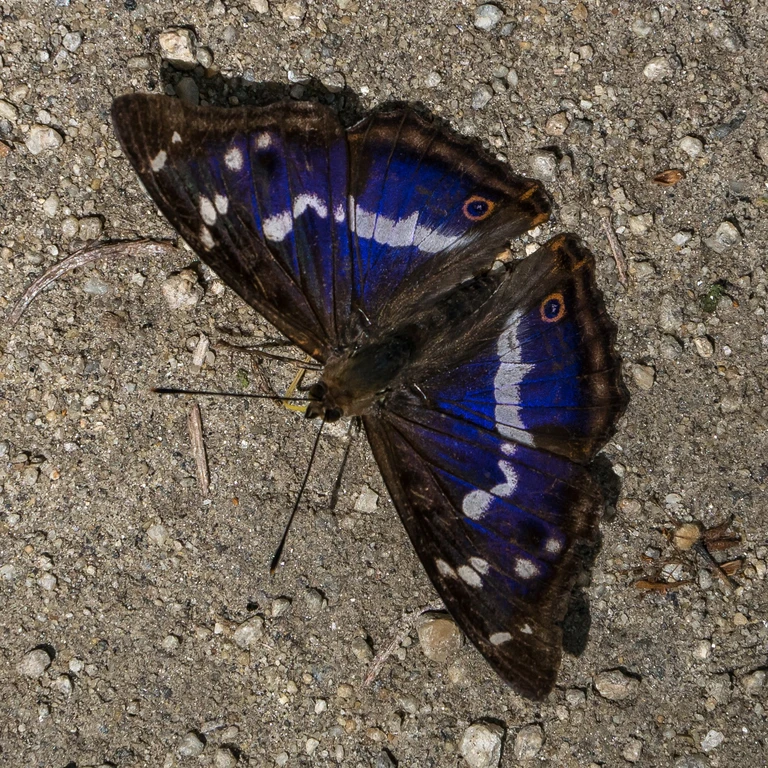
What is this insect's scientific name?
Apatura iris
